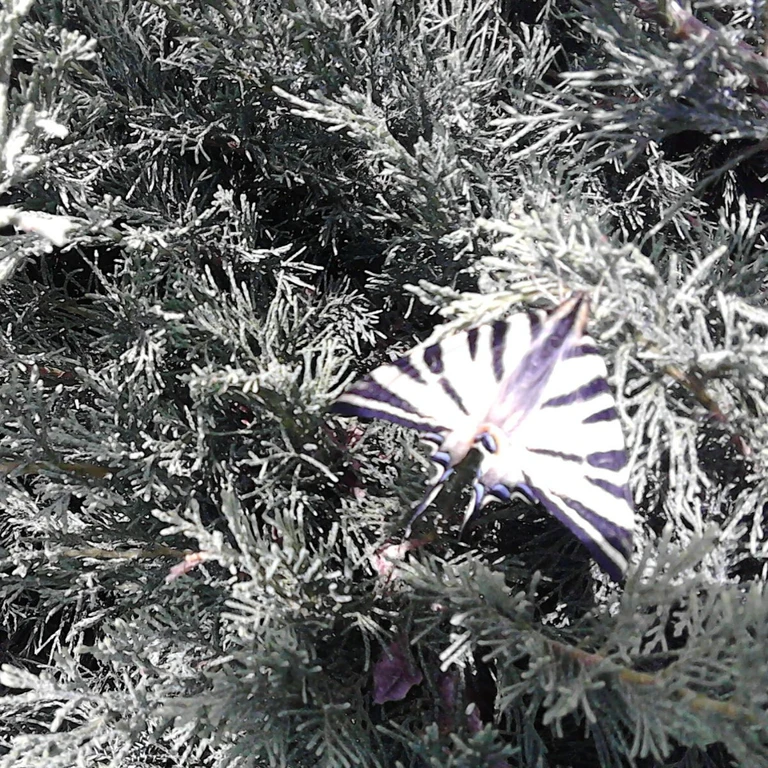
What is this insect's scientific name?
Iphiclides podalirius
